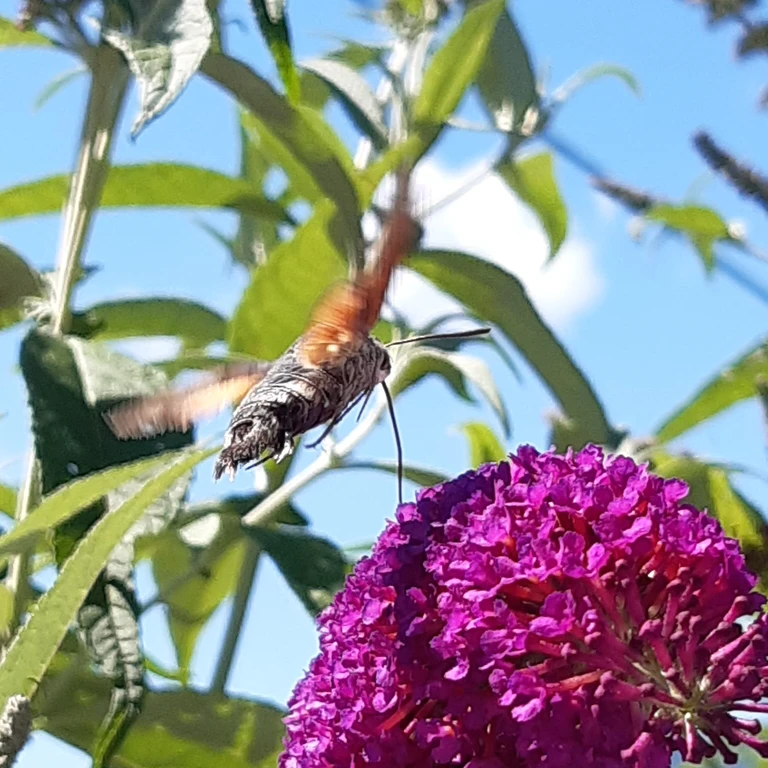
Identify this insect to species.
Macroglossum stellatarum
